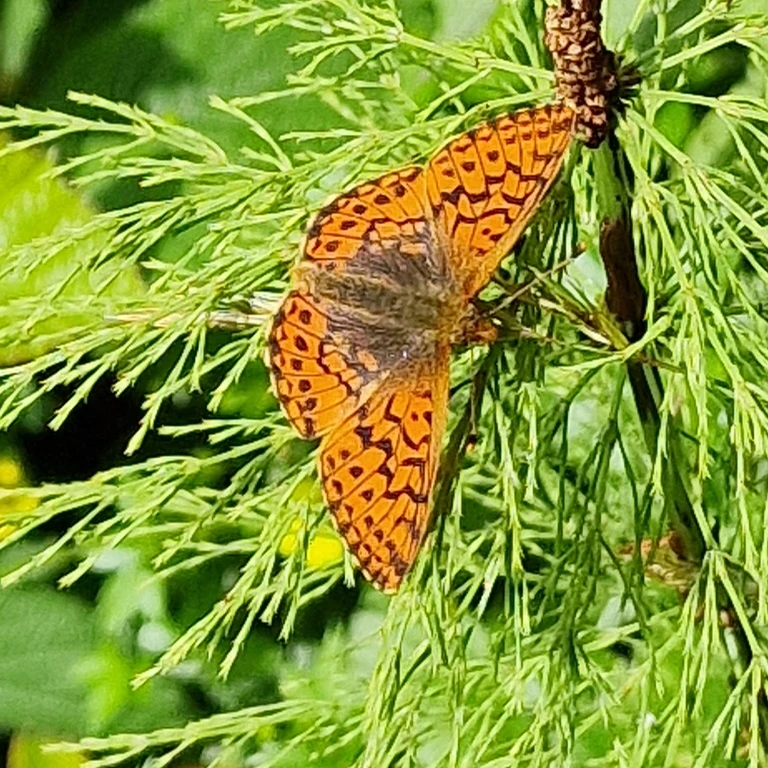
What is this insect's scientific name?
Boloria aquilonaris
